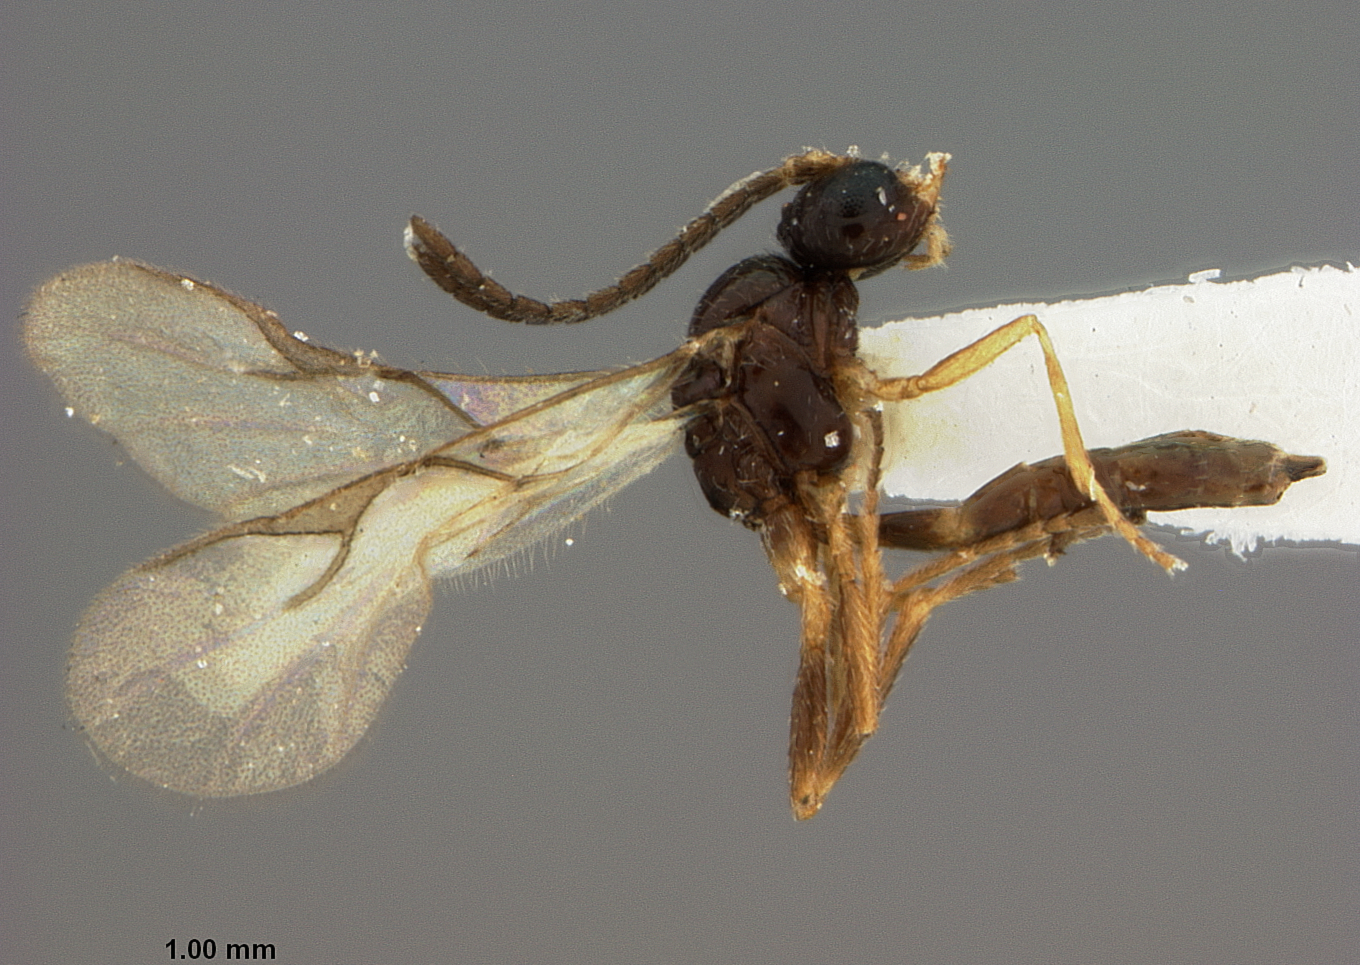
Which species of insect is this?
Lipolexis chenopodiaphidas
